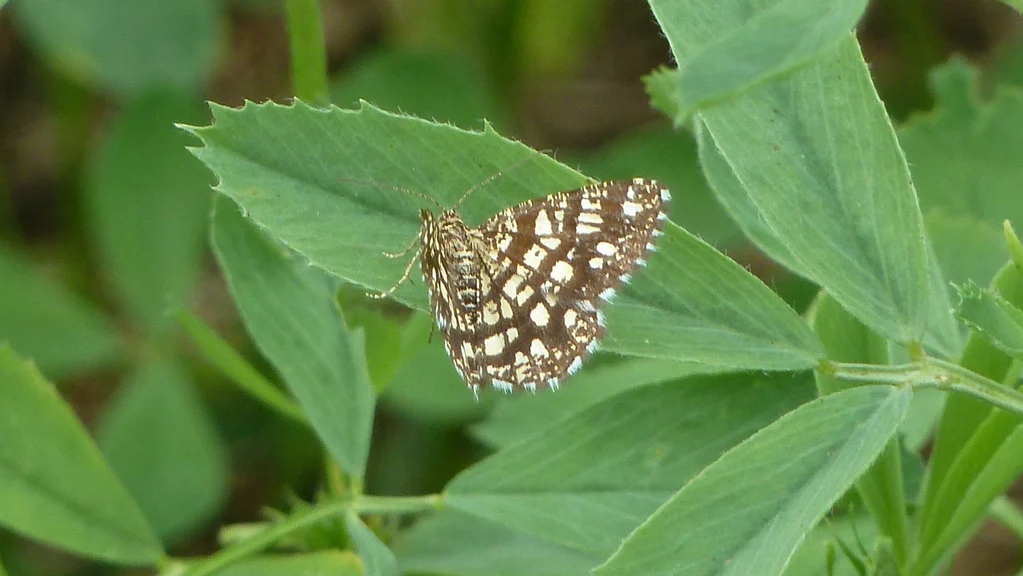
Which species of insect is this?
Chiasmia clathrata
